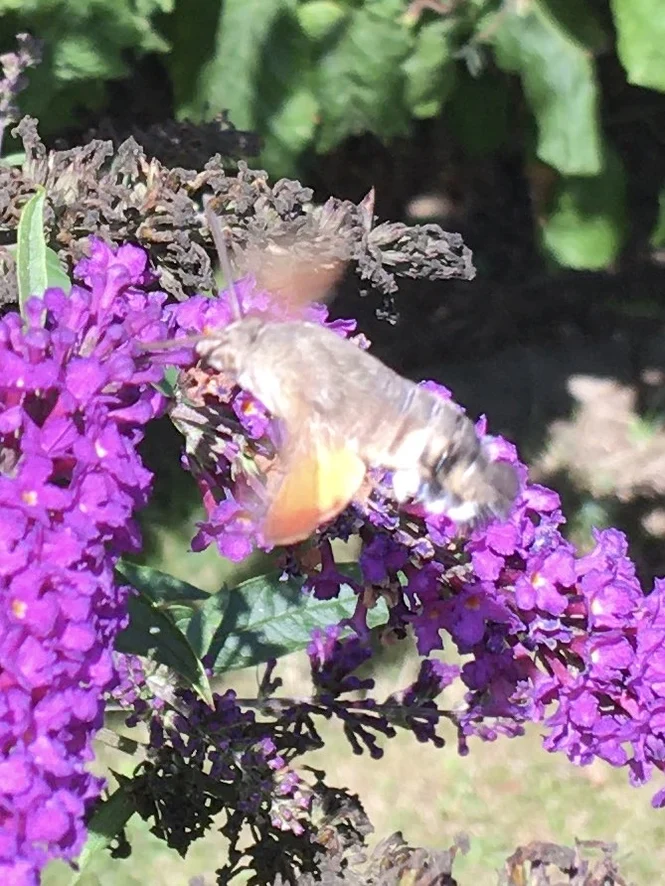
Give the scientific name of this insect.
Macroglossum stellatarum
